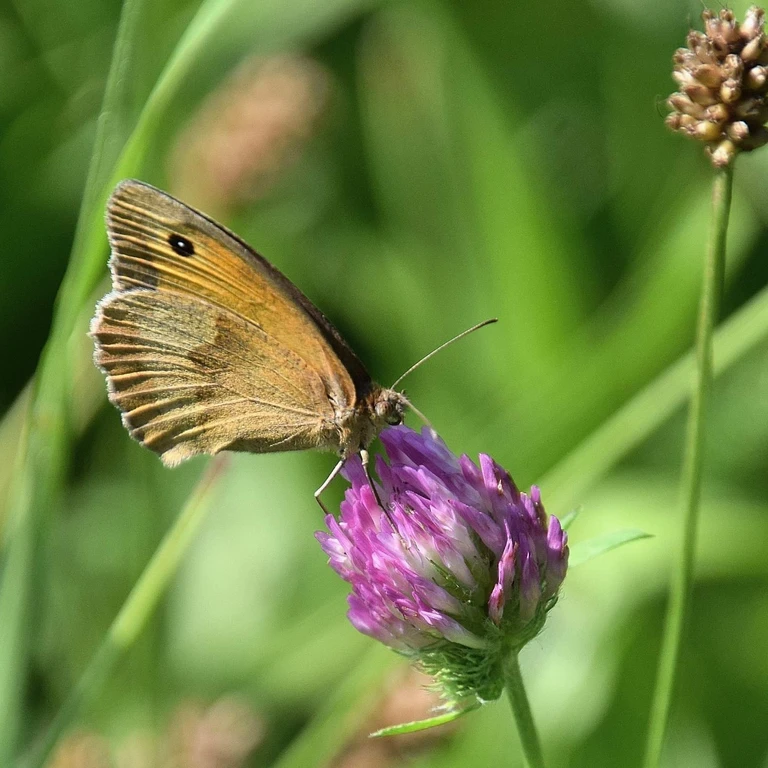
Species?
Maniola jurtina
